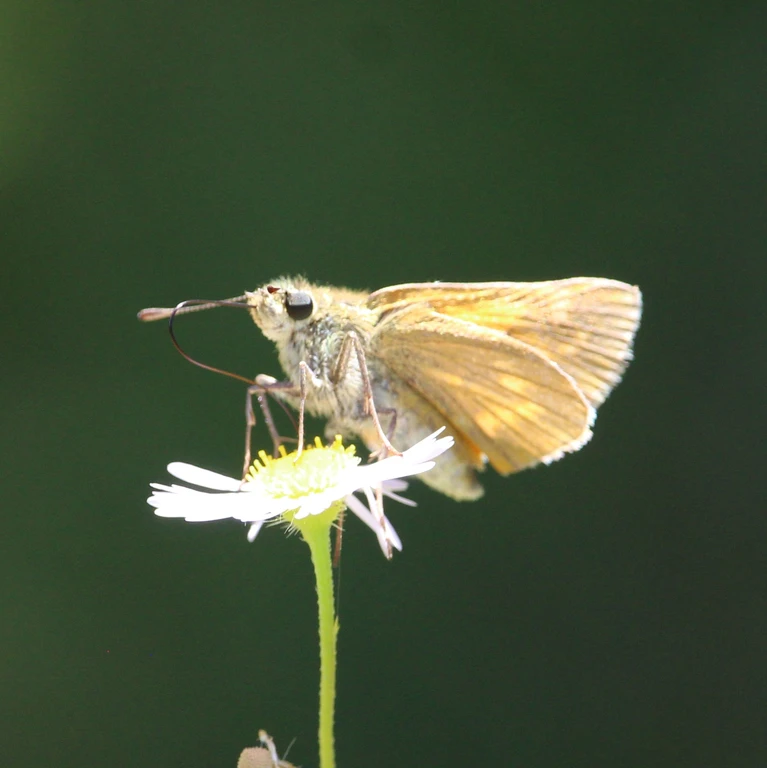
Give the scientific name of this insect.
Ochlodes sylvanus (also Ochlodes venata)
